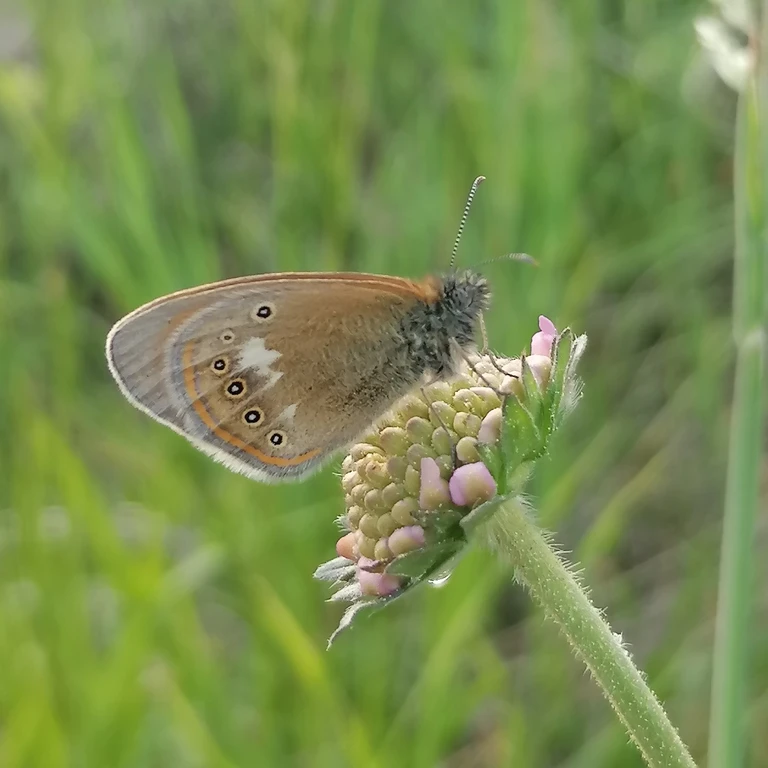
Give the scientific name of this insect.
Coenonympha glycerion (also Coenonympha iphis)
